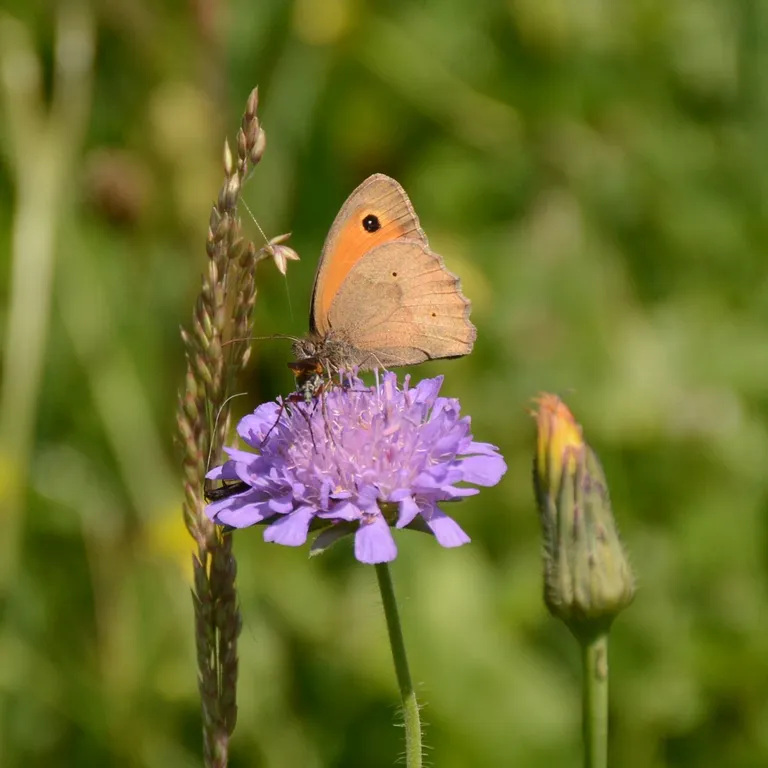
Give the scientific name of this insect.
Maniola jurtina
